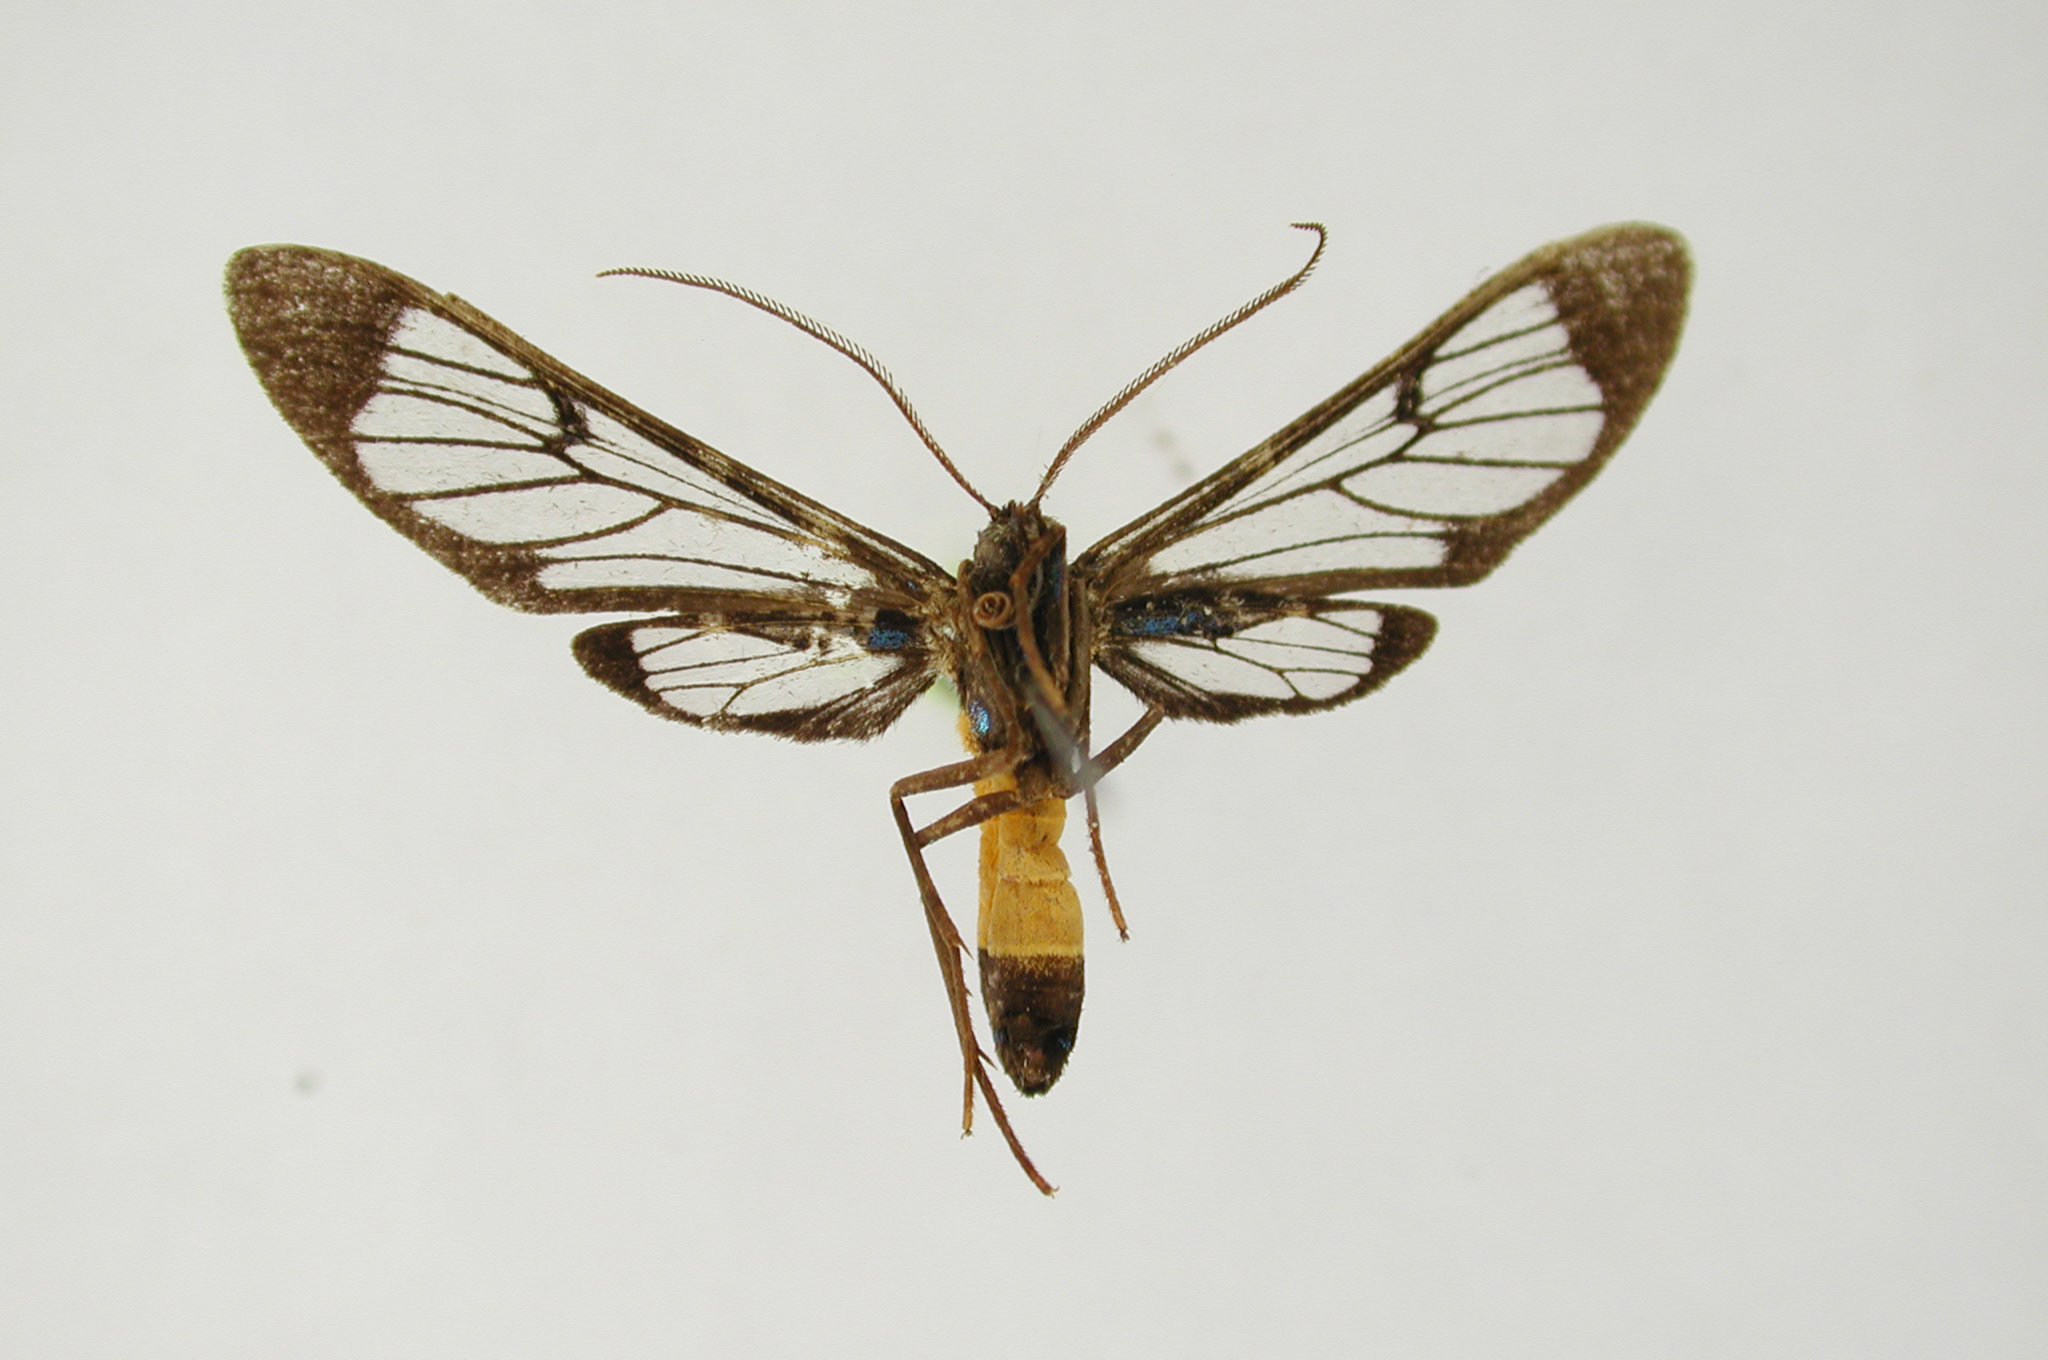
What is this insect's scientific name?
Cosmosoma basistiba
